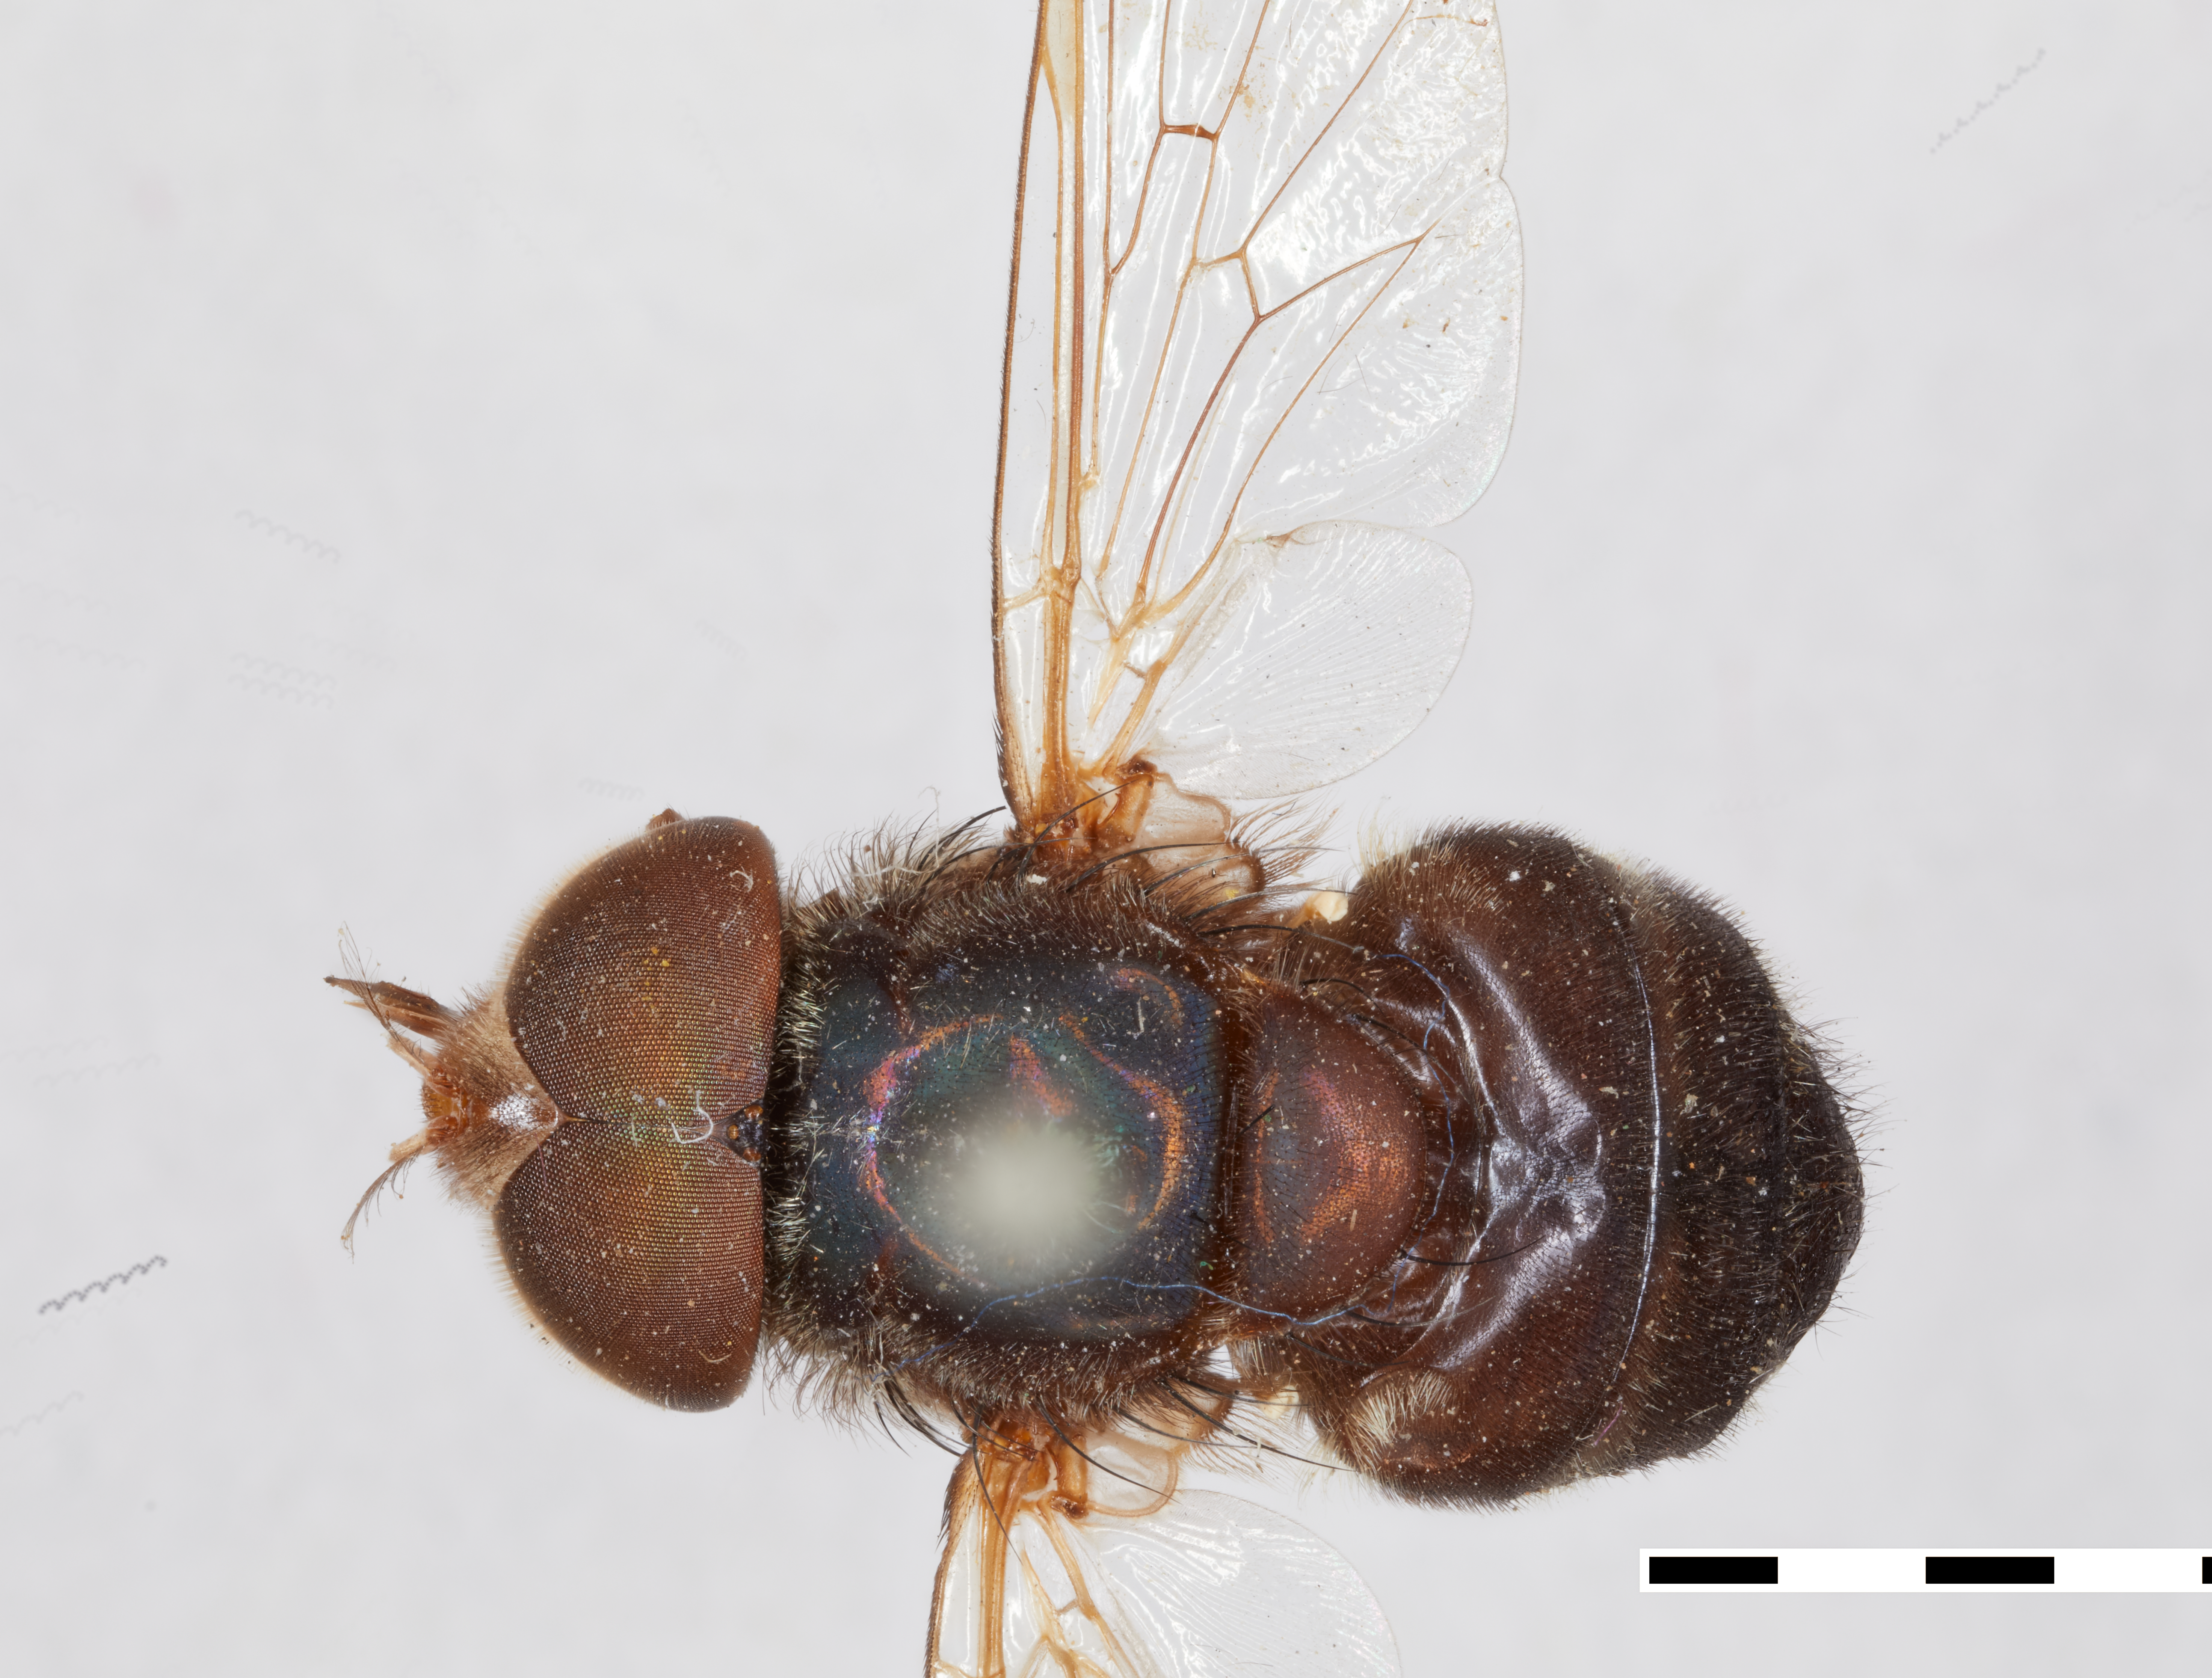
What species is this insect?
Volucella chaetophora
